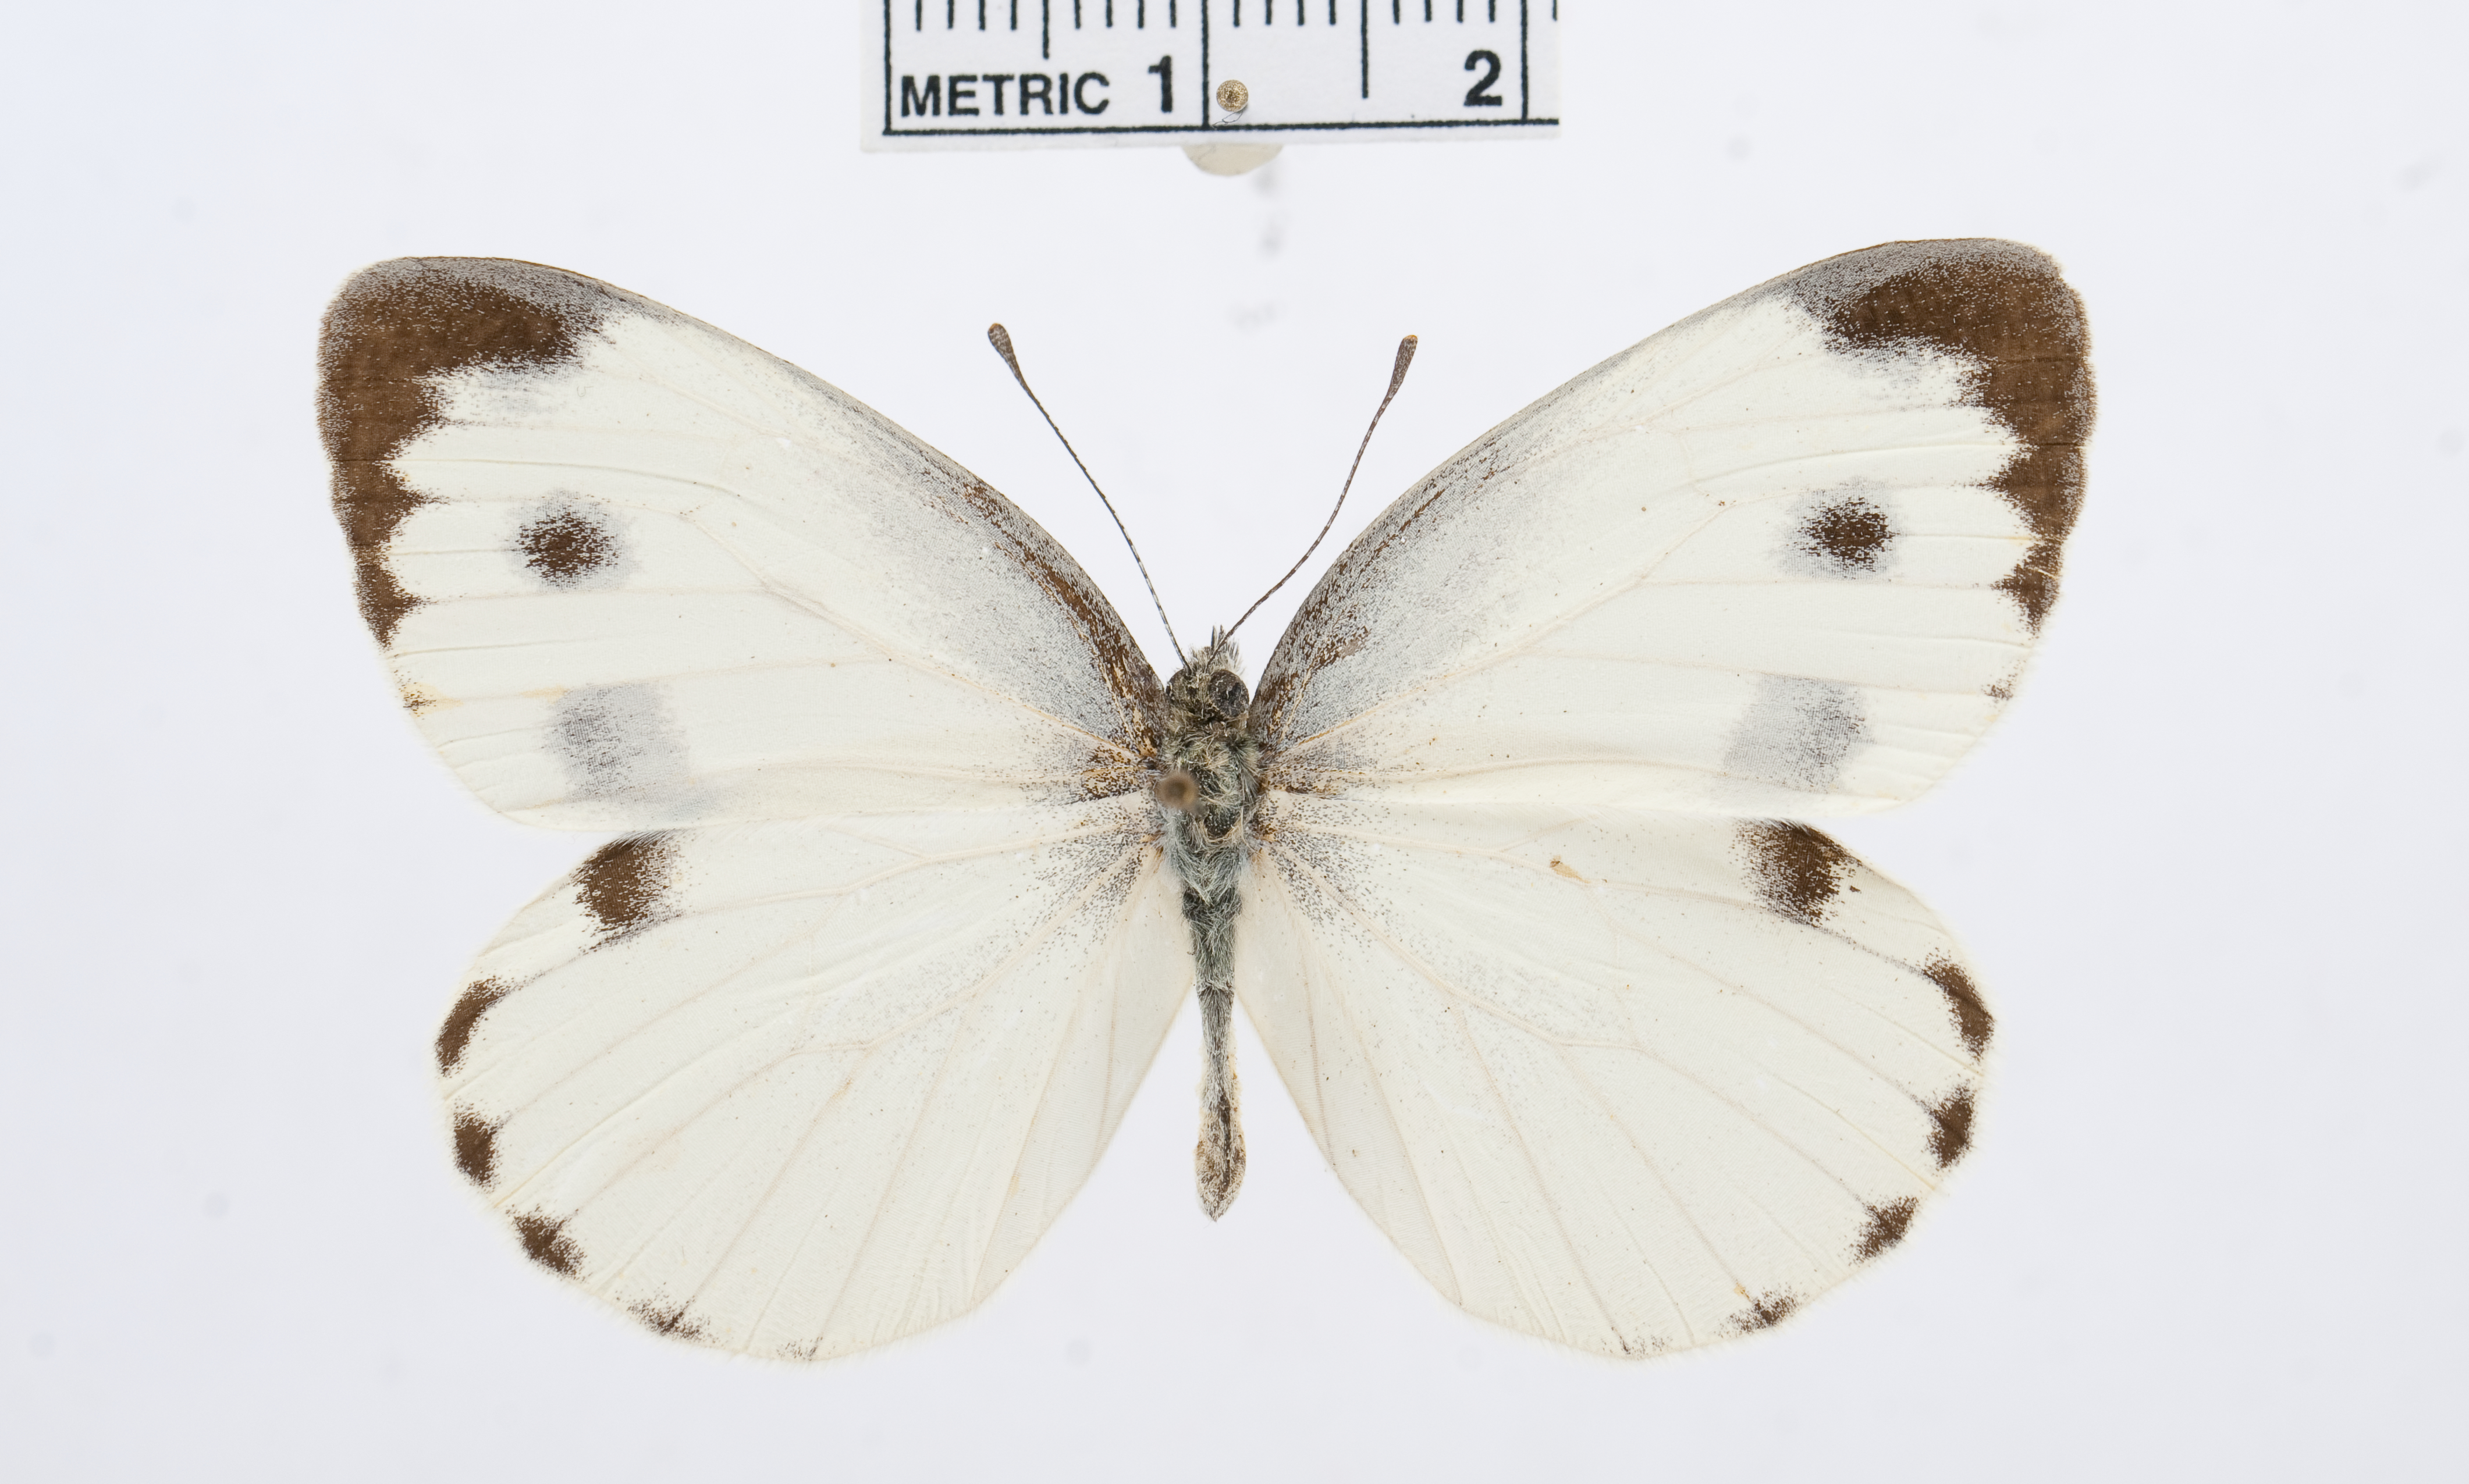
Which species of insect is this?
Pieris canidia
